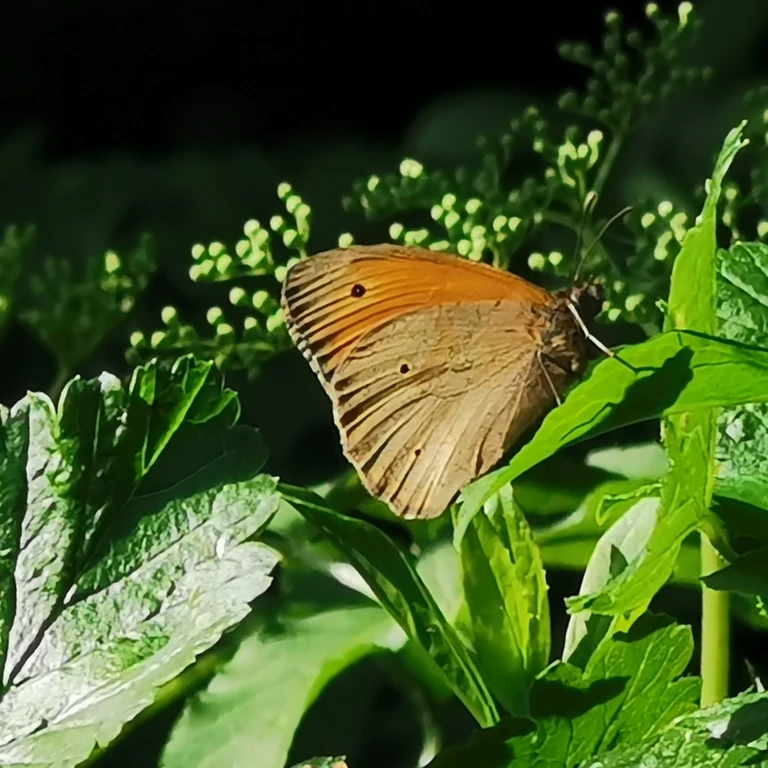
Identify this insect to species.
Maniola jurtina
